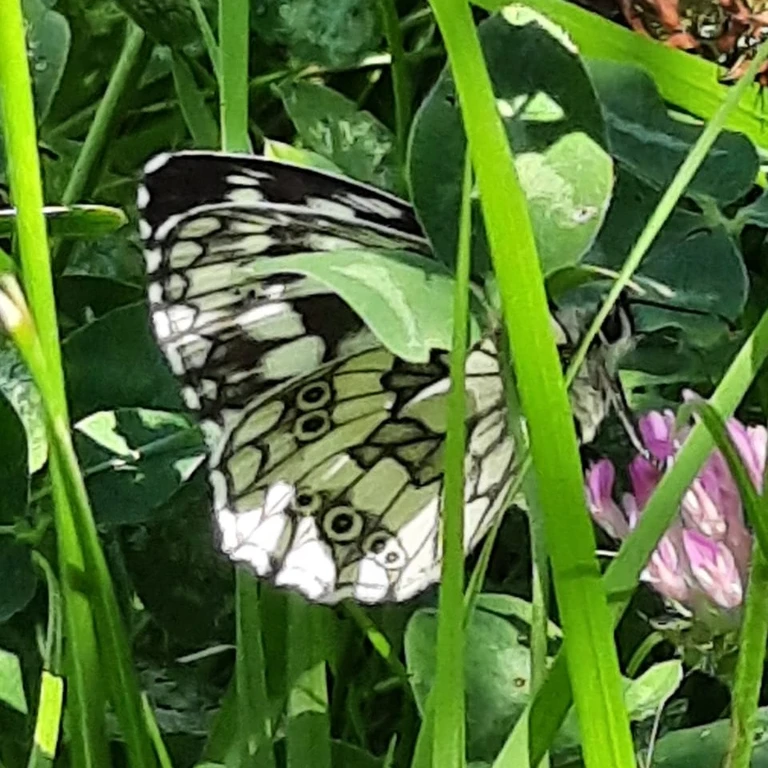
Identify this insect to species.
Melanargia galathea
